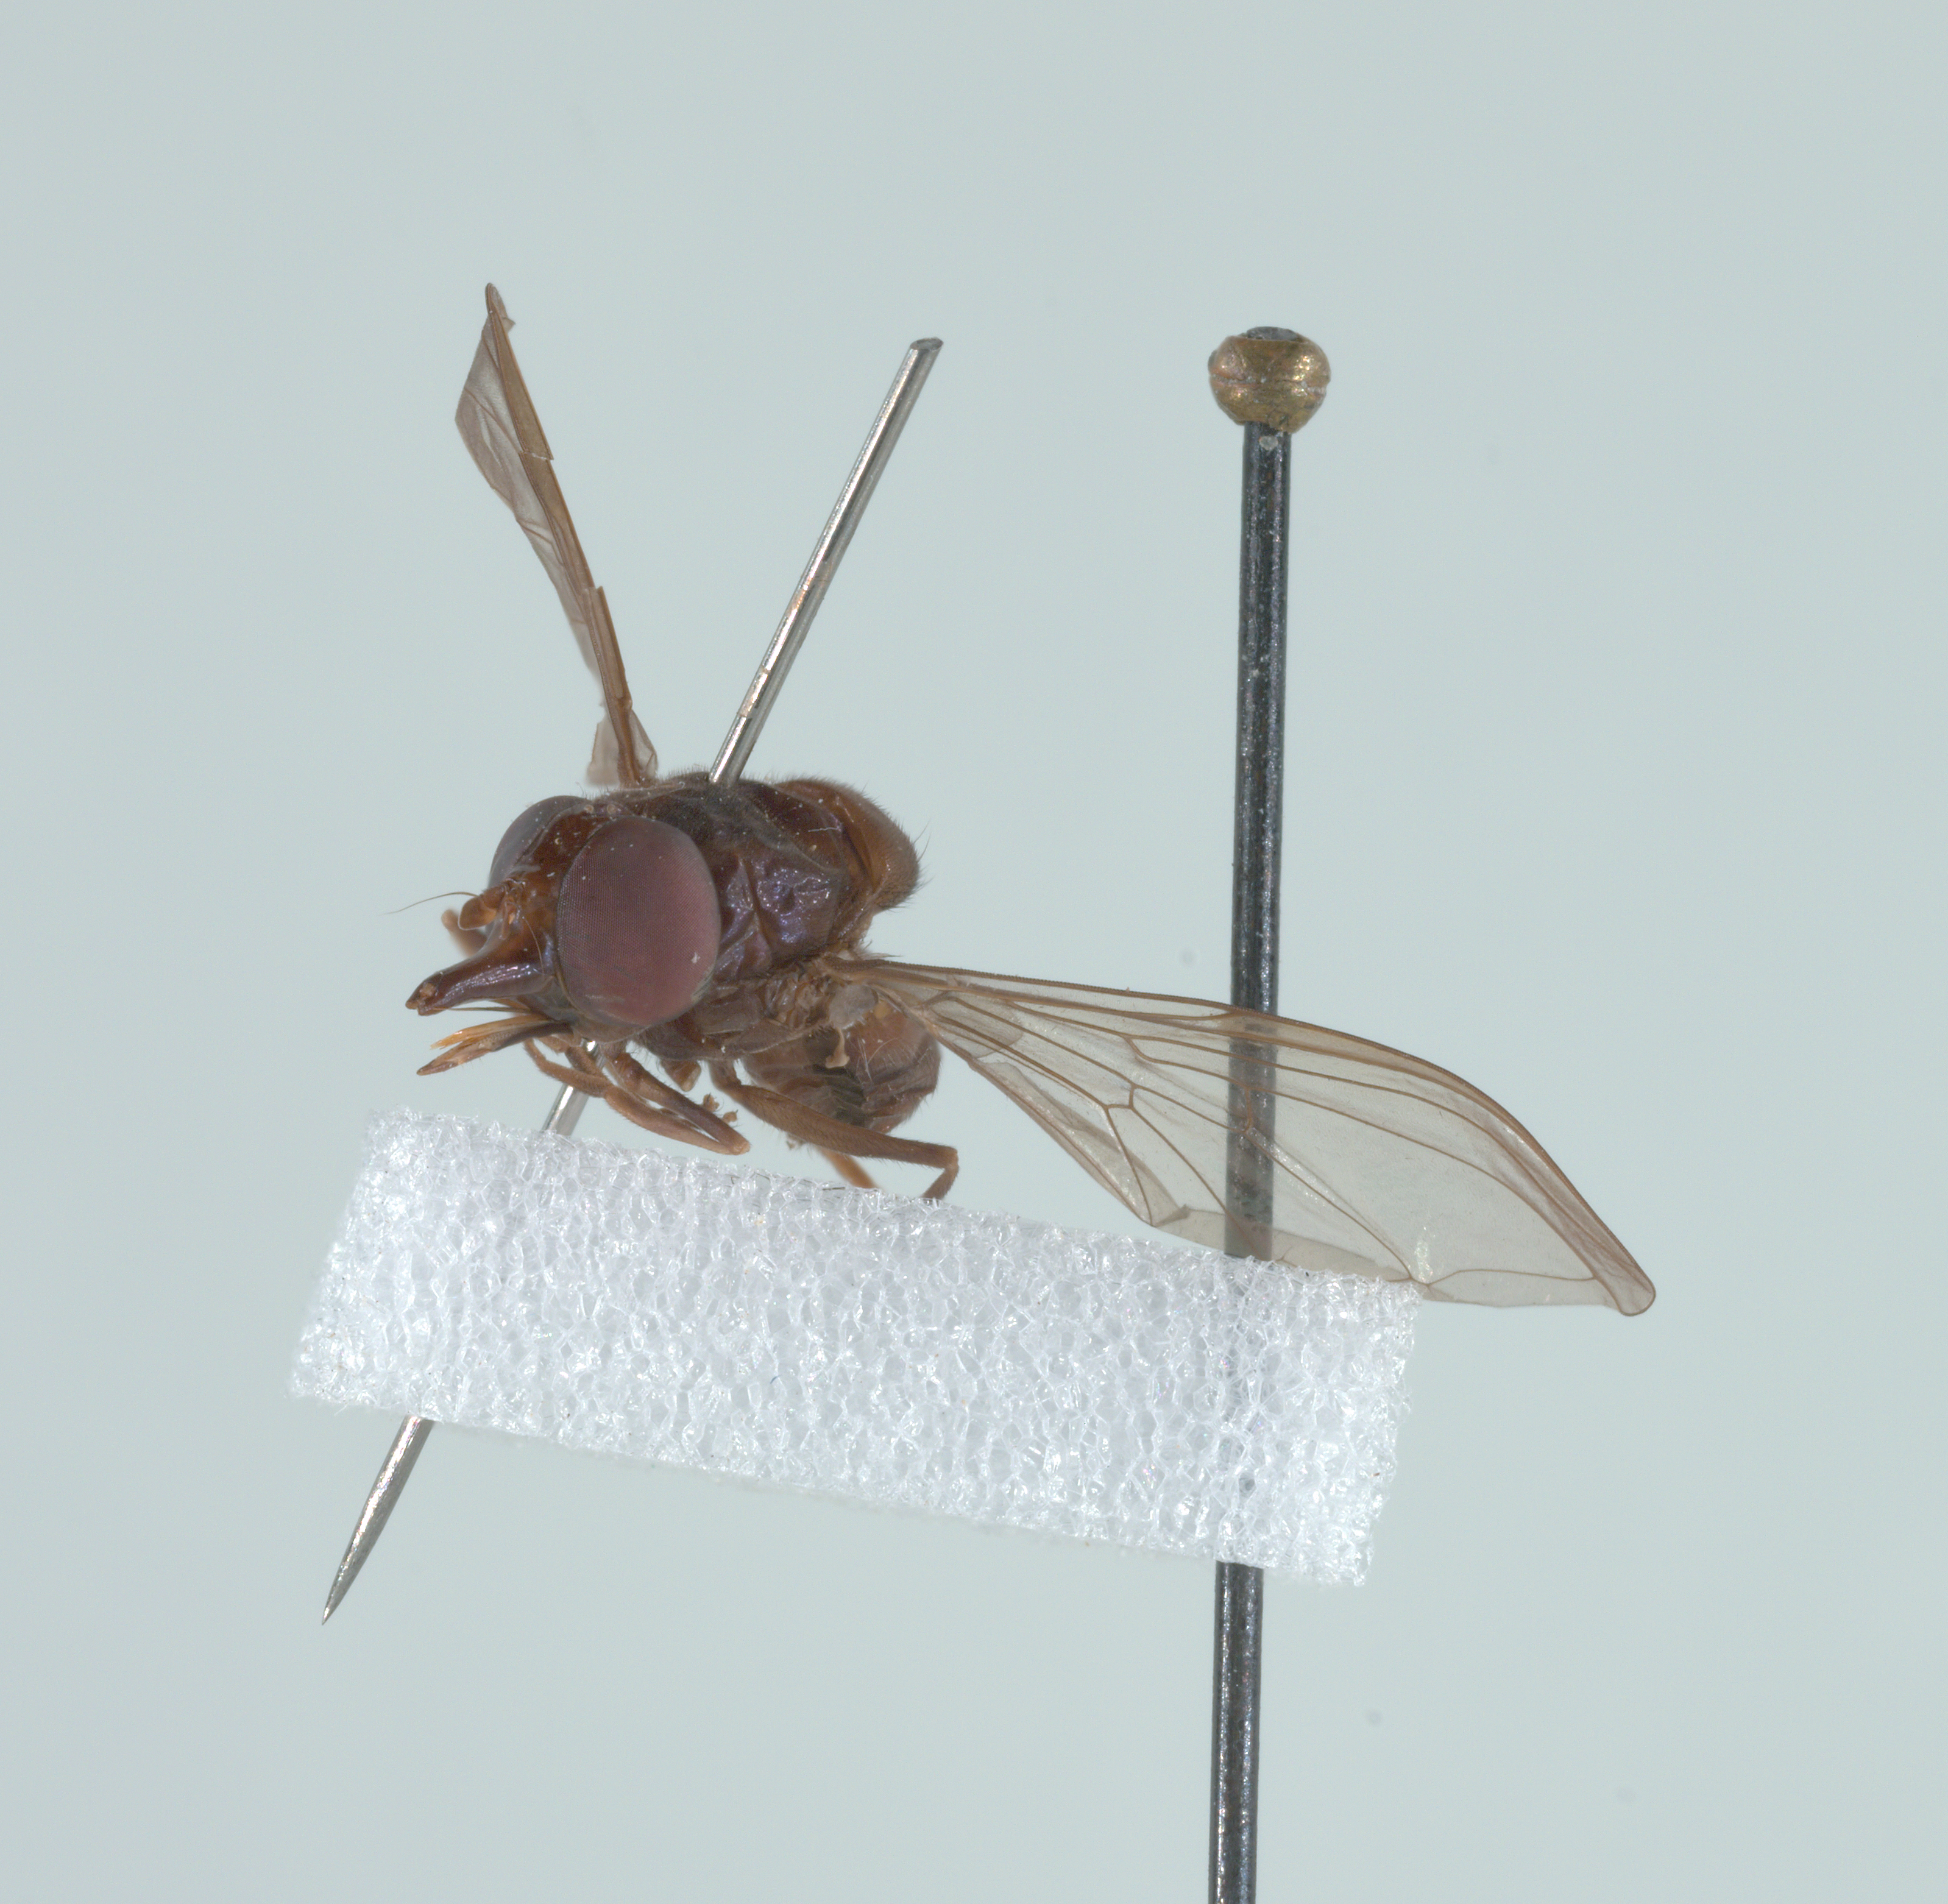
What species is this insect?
Rhingia cyanoprora
